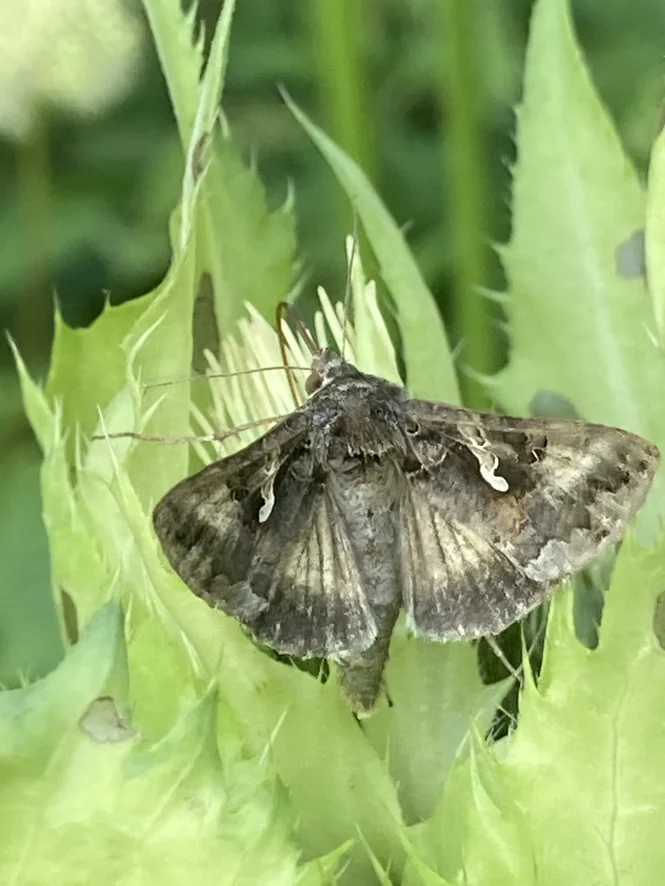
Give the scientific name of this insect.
Autographa gamma
